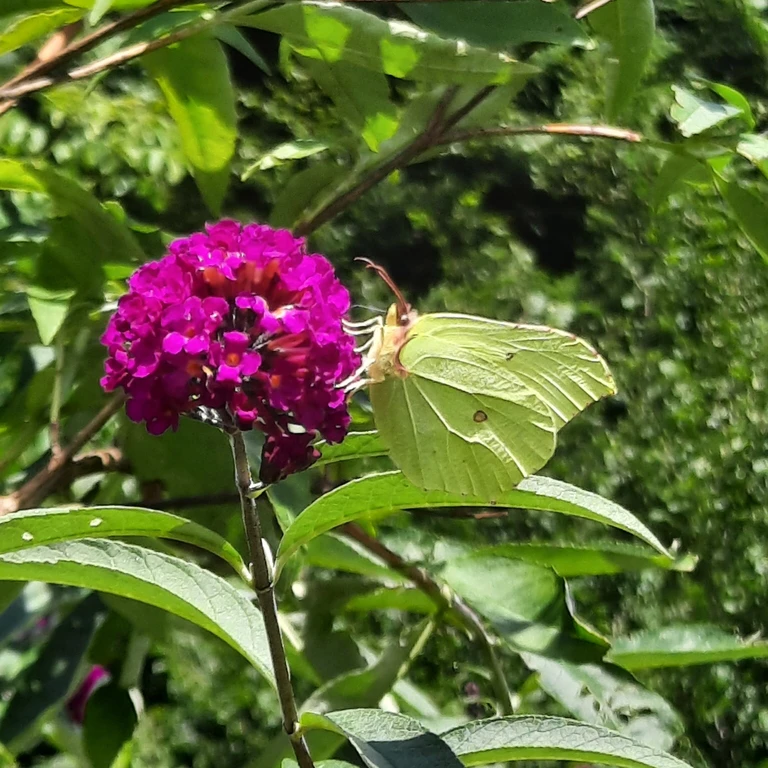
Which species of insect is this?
Gonepteryx rhamni
